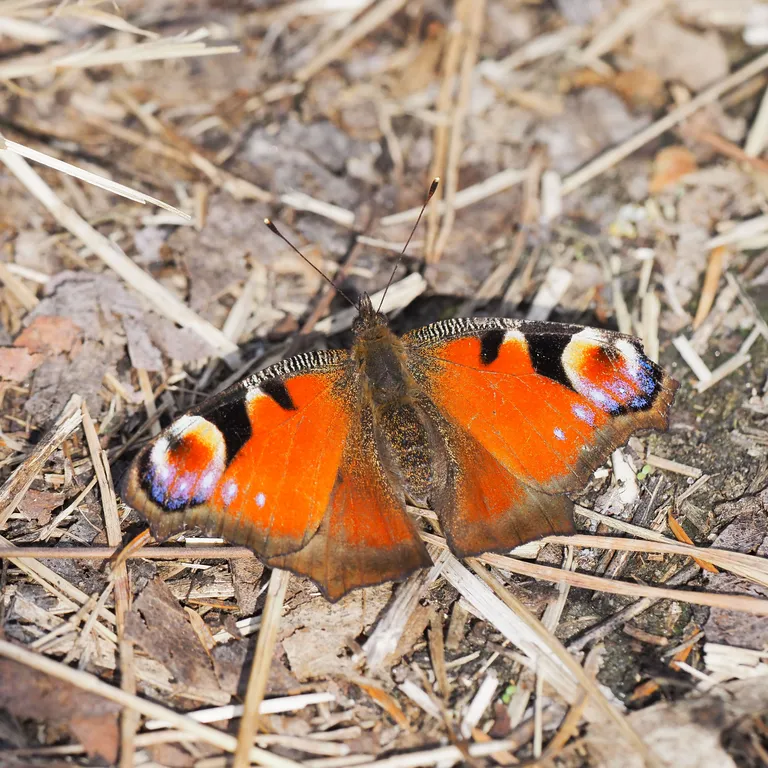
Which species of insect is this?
Aglais io
